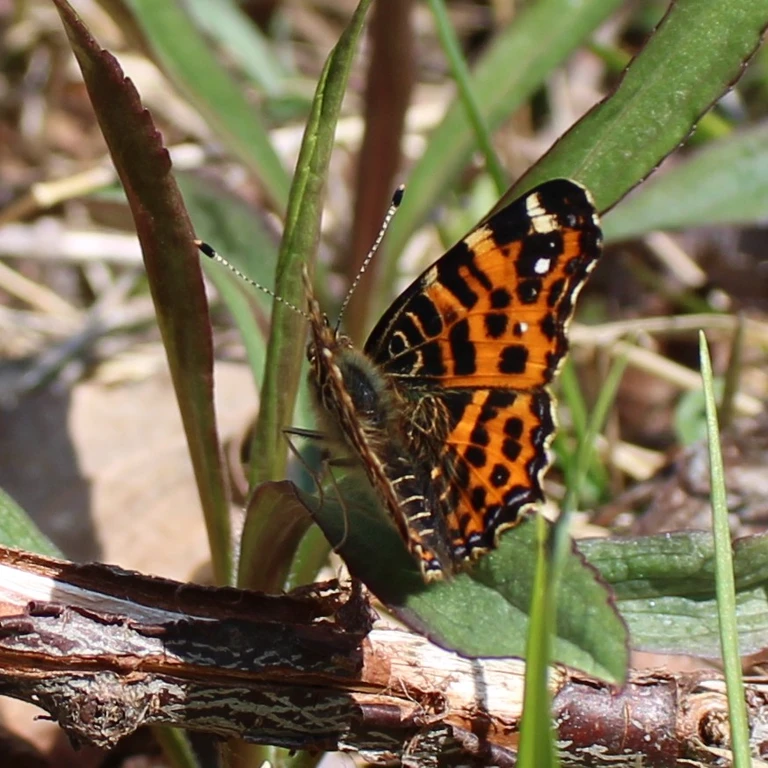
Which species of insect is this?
Araschnia levana
